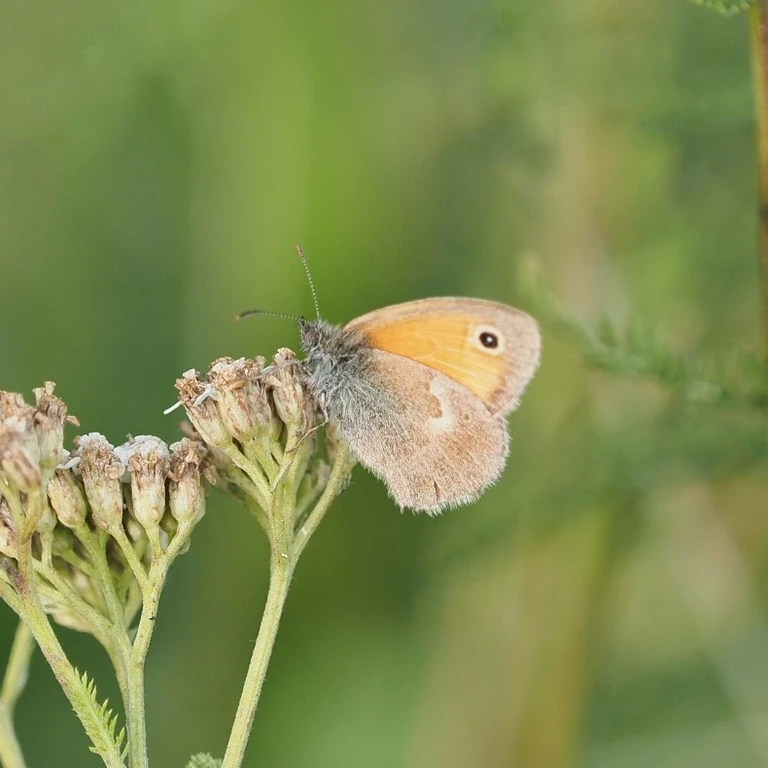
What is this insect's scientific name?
Coenonympha pamphilus
